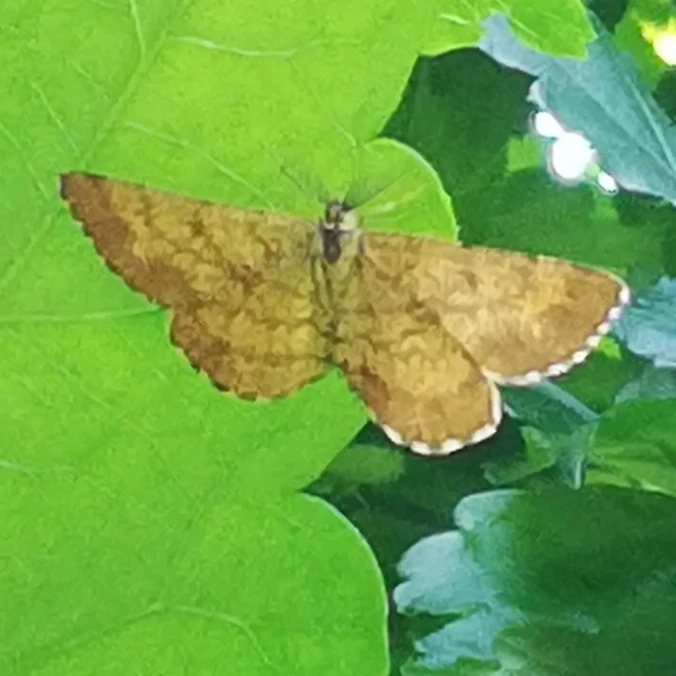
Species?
Ematurga atomaria
